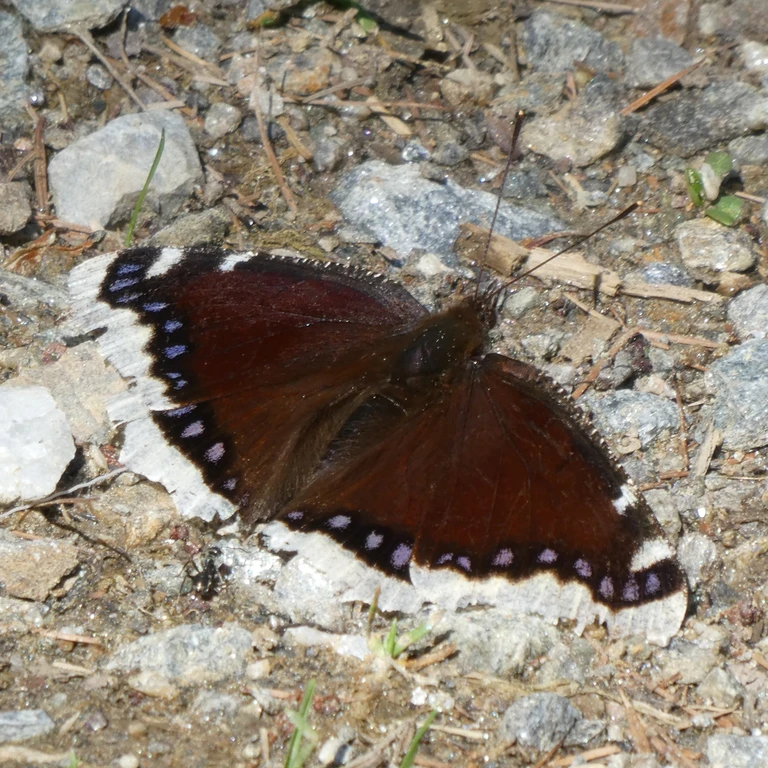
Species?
Nymphalis antiopa
